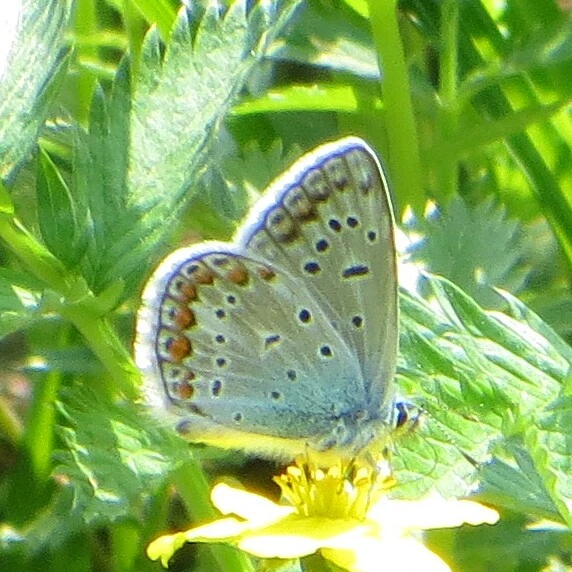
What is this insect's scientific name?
Polyommatus icarus
